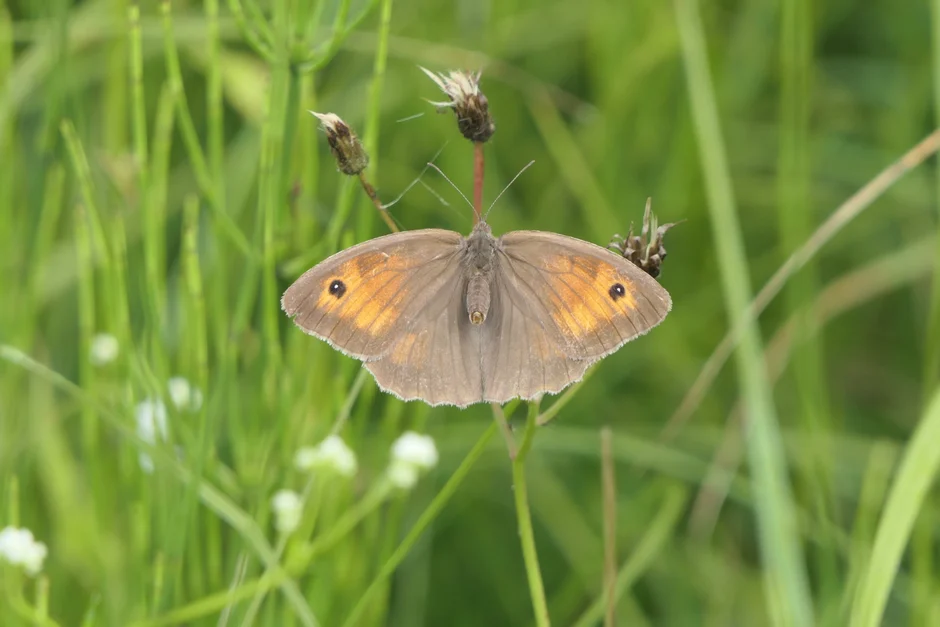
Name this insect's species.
Maniola jurtina
